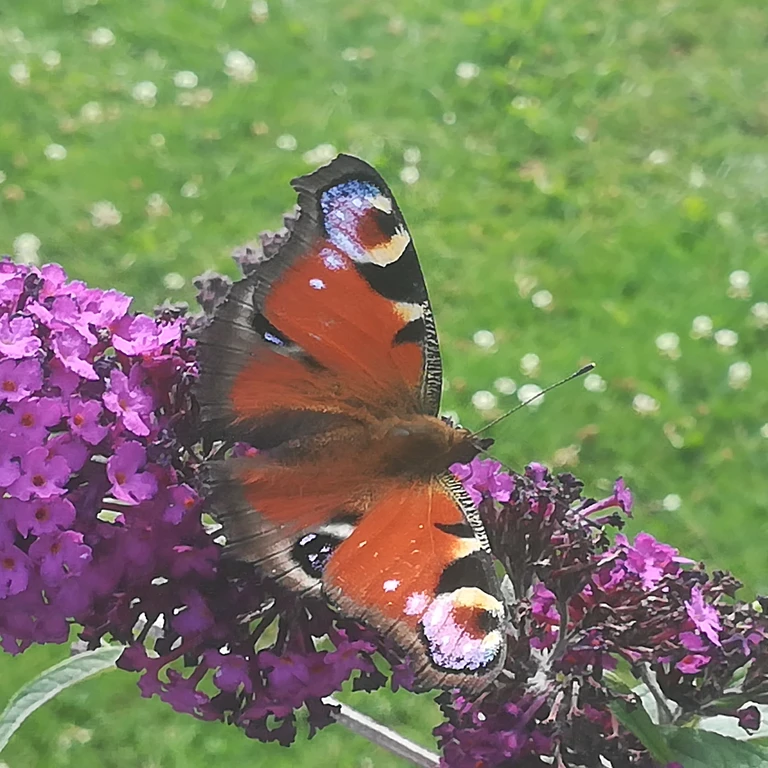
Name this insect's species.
Aglais io
